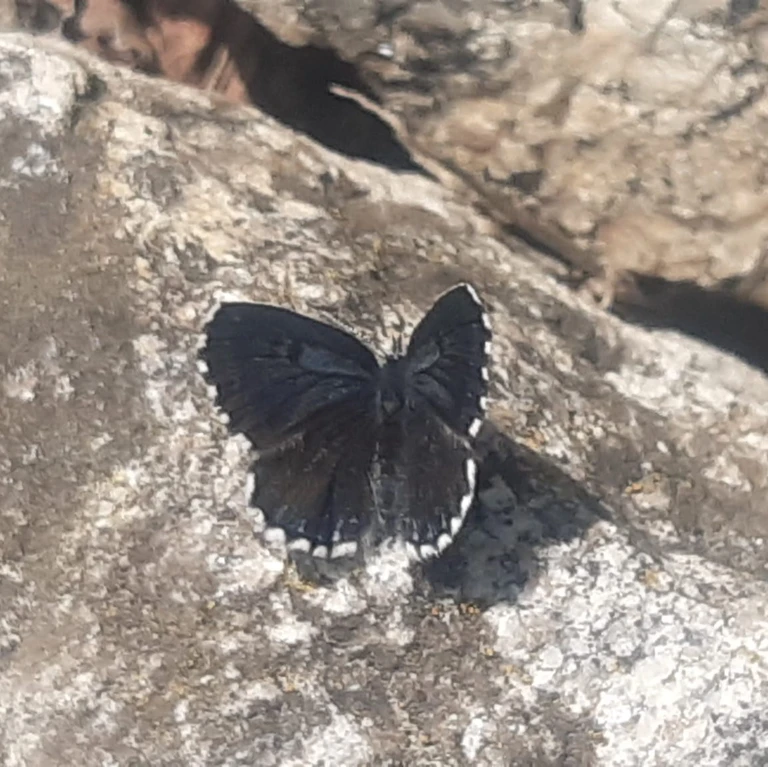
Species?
Scolitantides orion
